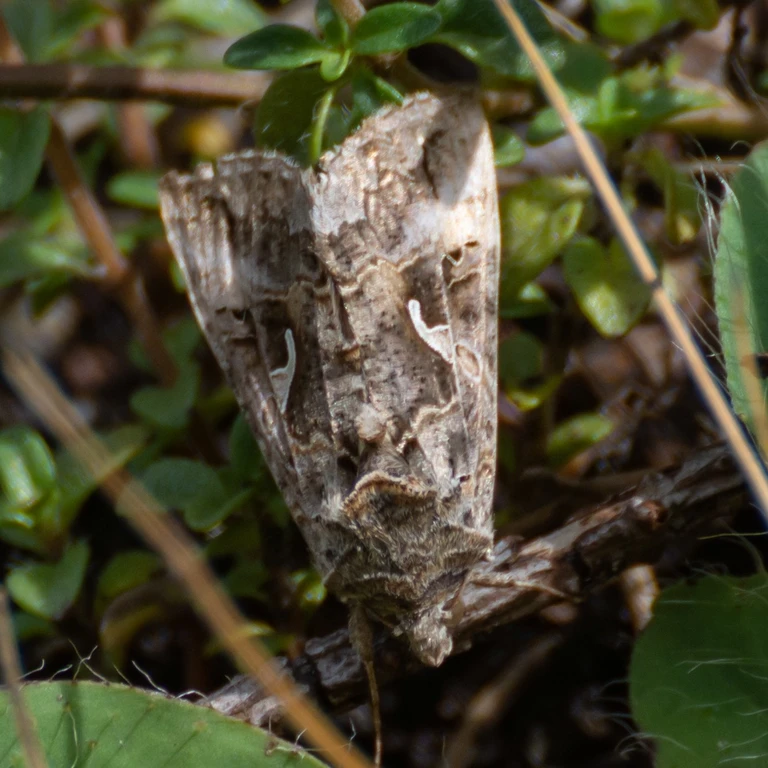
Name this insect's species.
Autographa gamma
